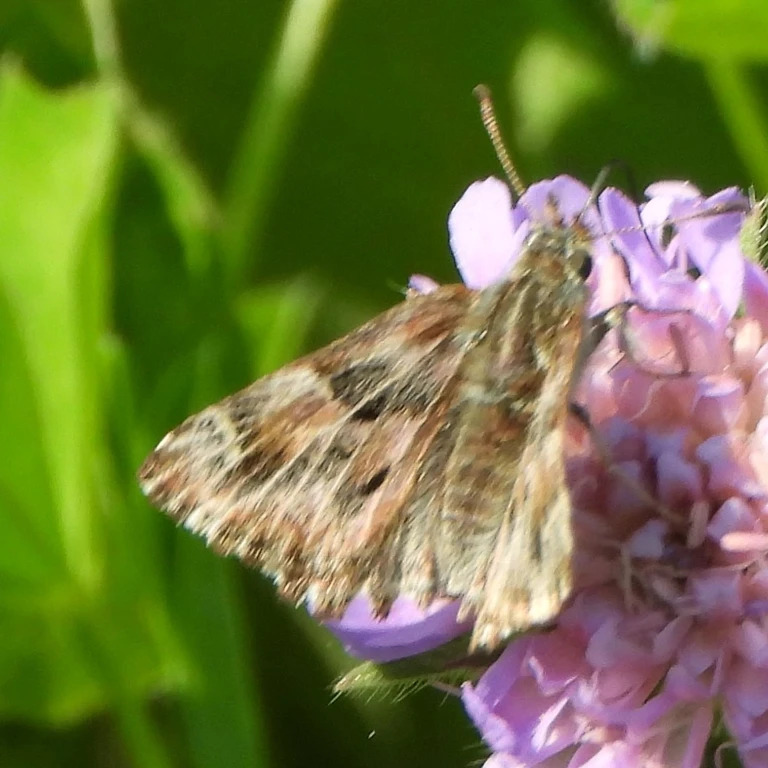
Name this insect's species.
Carcharodus alceae
